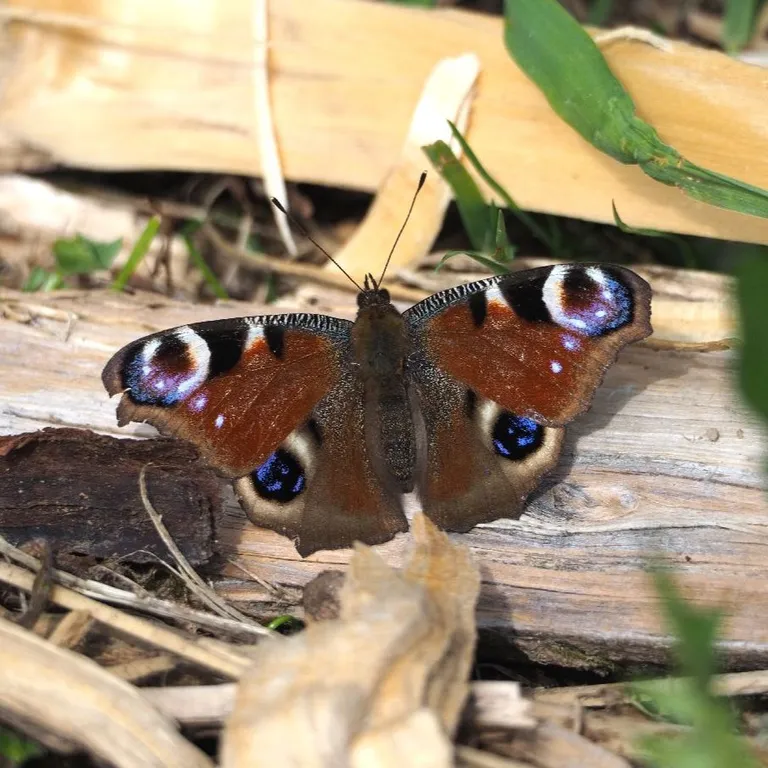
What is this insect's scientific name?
Aglais io
